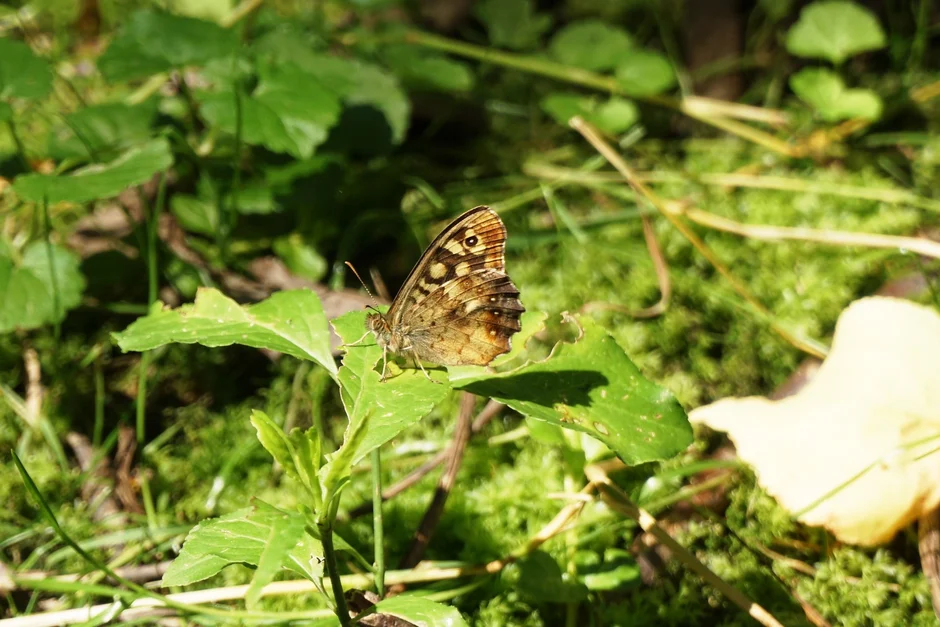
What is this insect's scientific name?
Pararge aegeria
